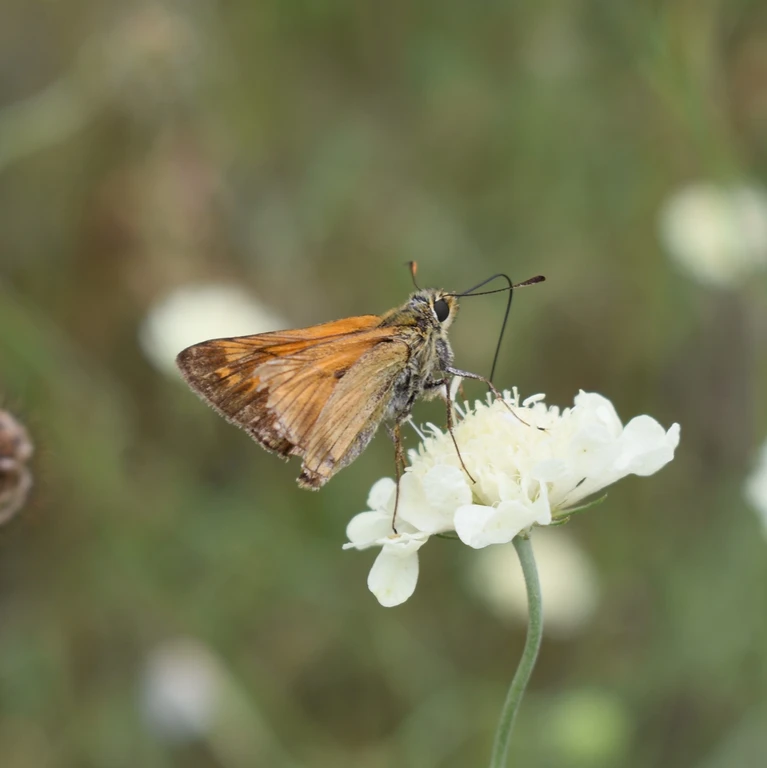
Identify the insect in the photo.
Ochlodes sylvanus (also Ochlodes venata)
